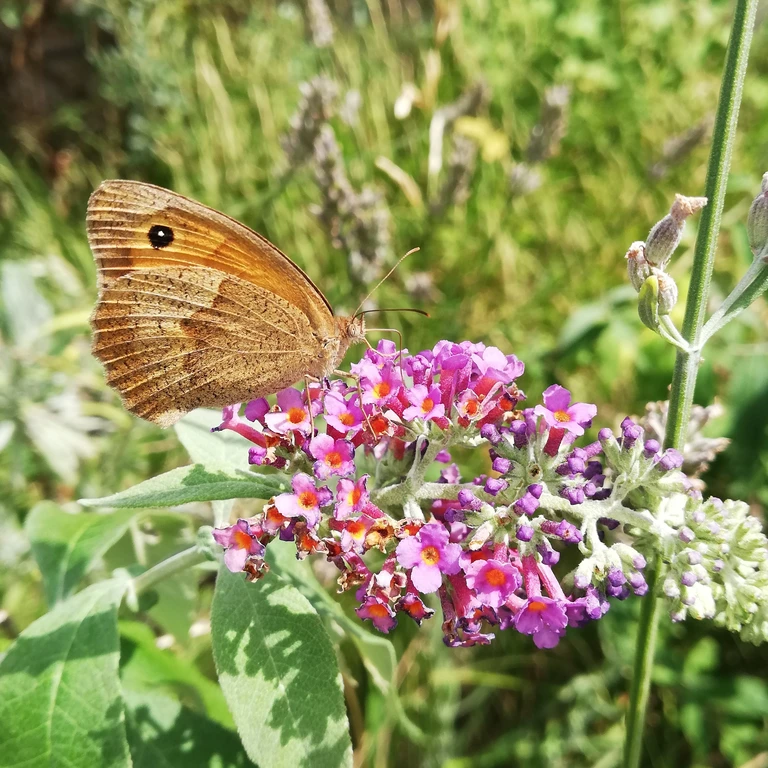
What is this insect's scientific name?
Maniola jurtina
